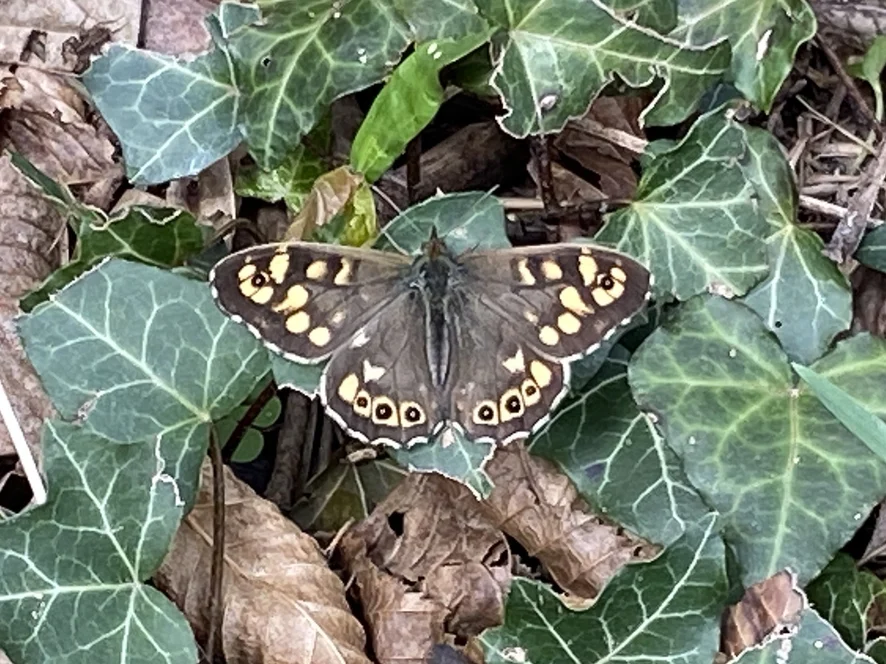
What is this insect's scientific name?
Pararge aegeria
